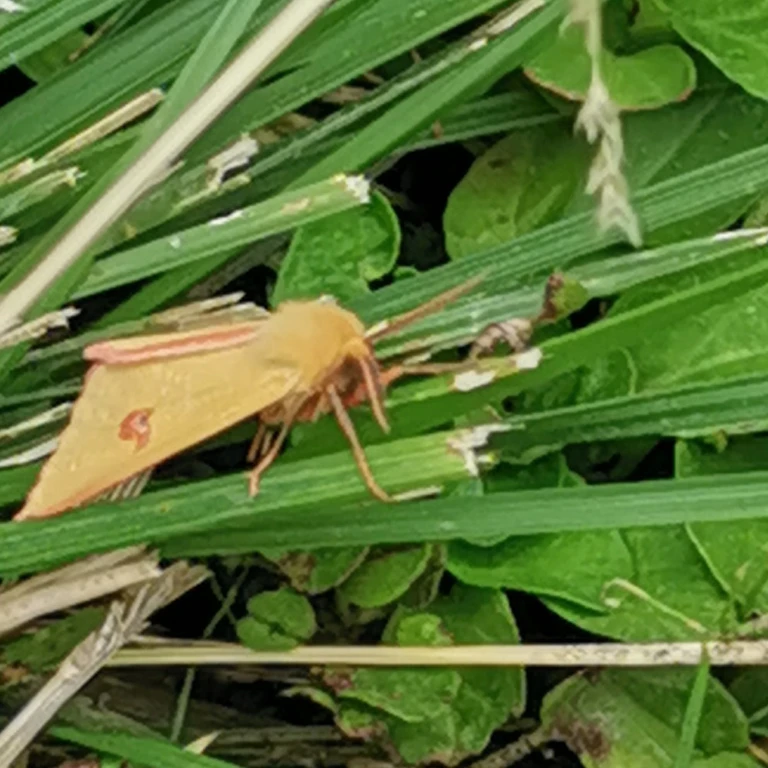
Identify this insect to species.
Diacrisia sannio
